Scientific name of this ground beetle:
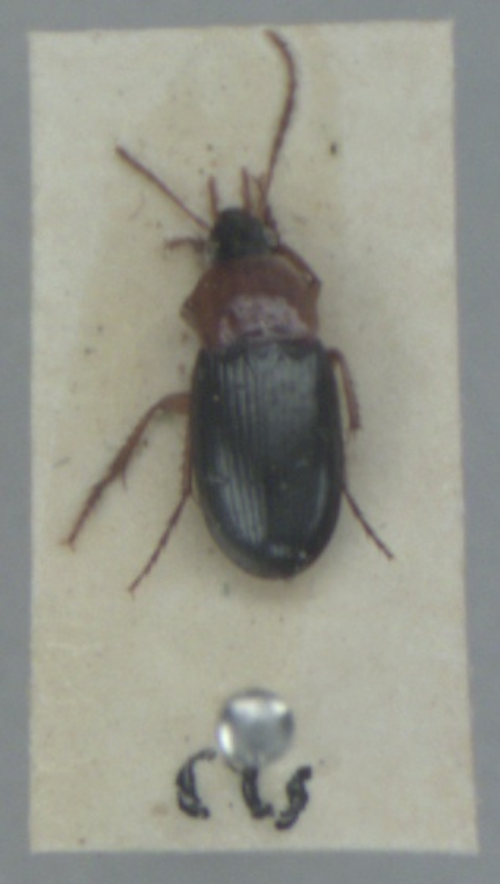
Calathus melanocephalus
